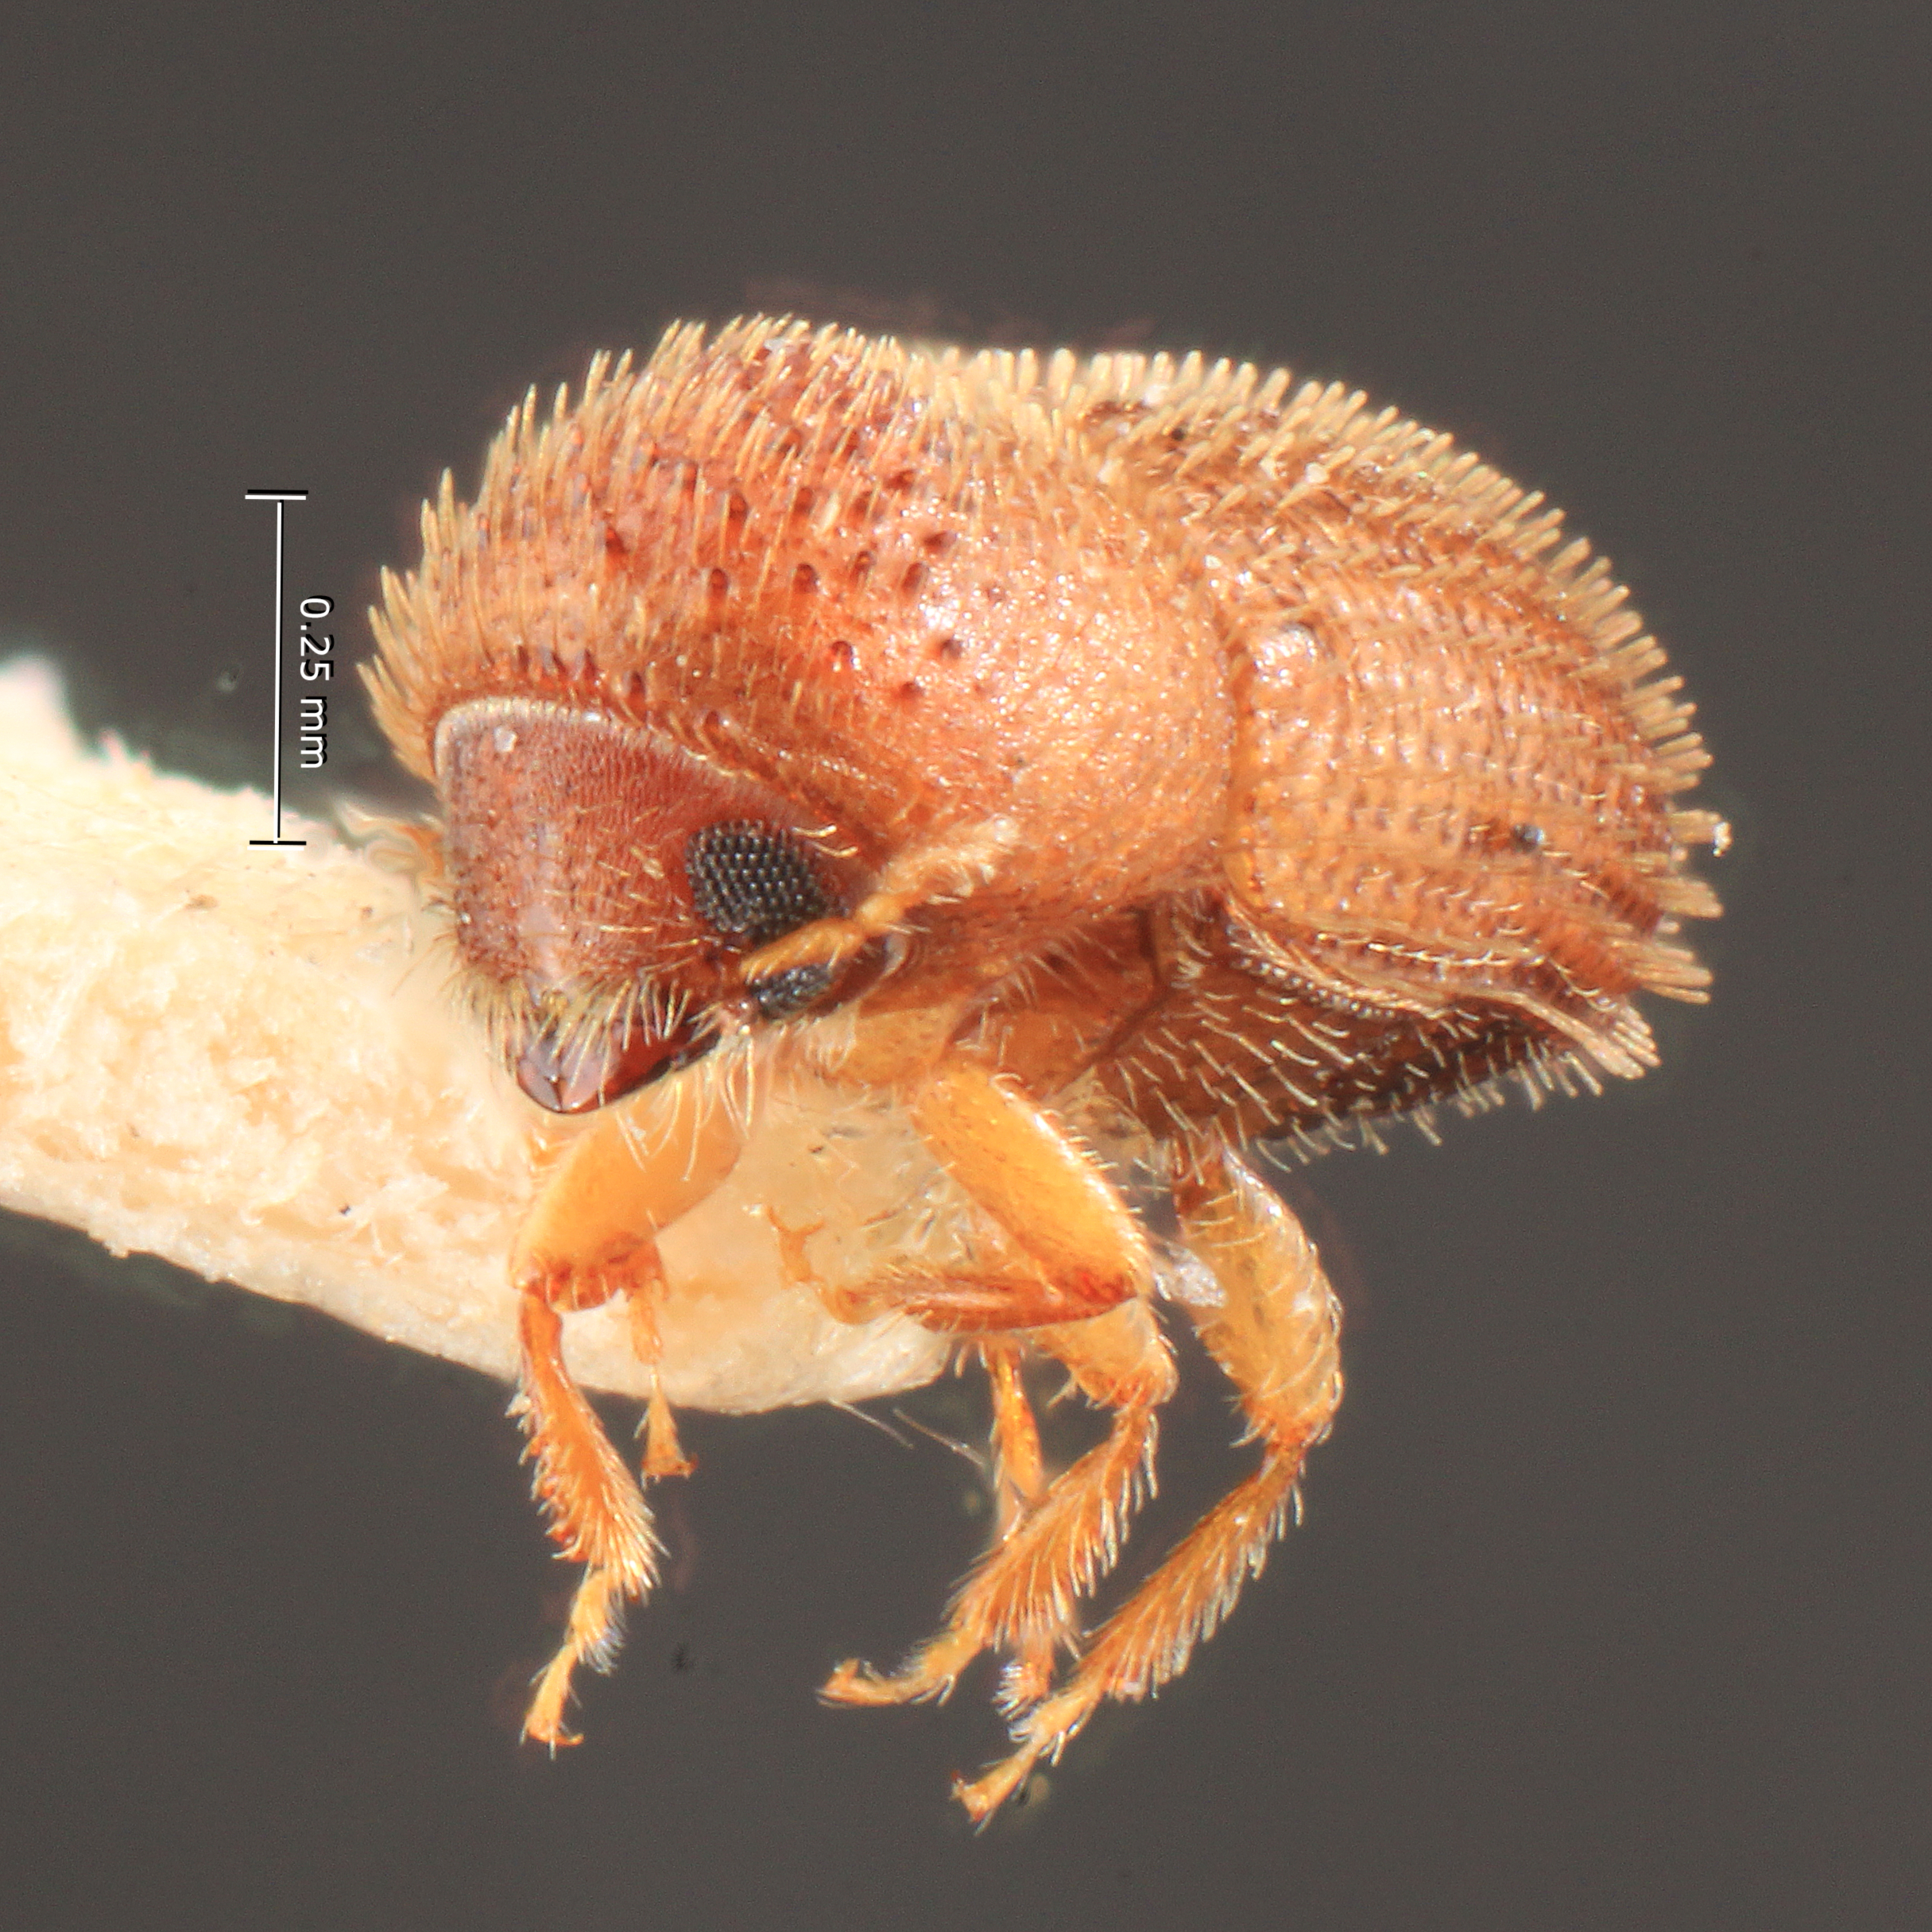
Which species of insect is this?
Stephanoderes cooki
